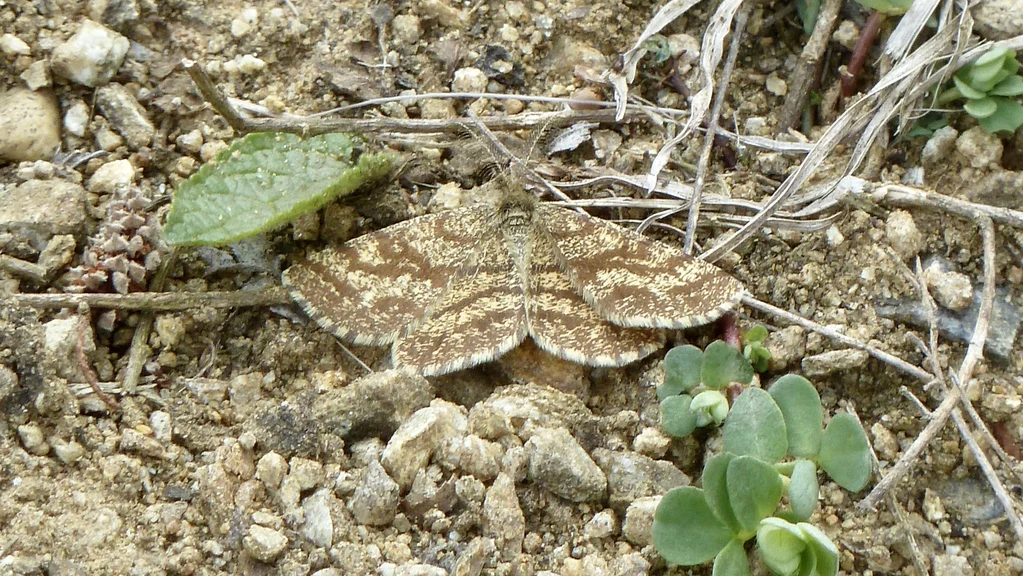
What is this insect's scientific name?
Ematurga atomaria
